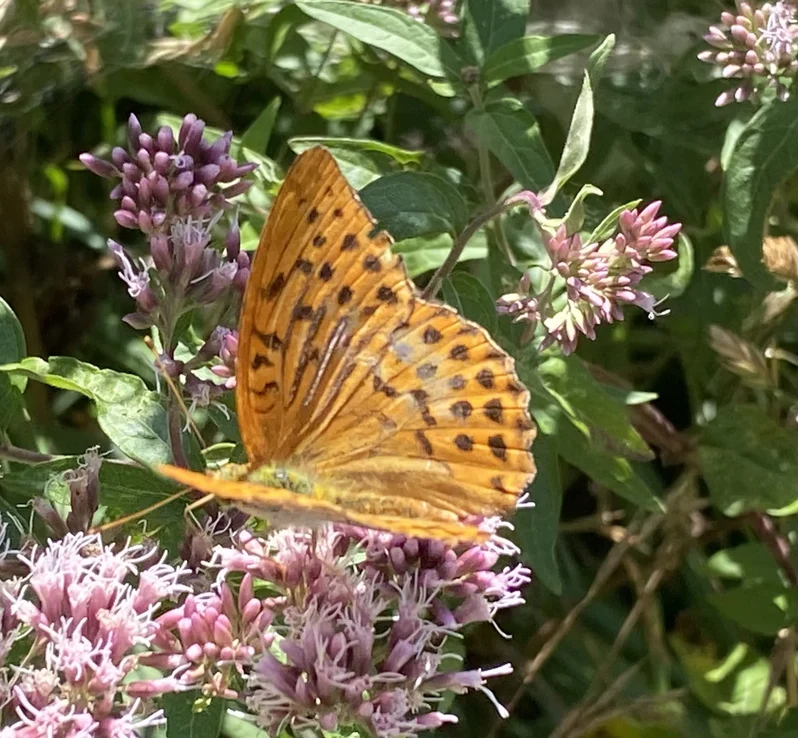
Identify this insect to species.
Argynnis paphia
